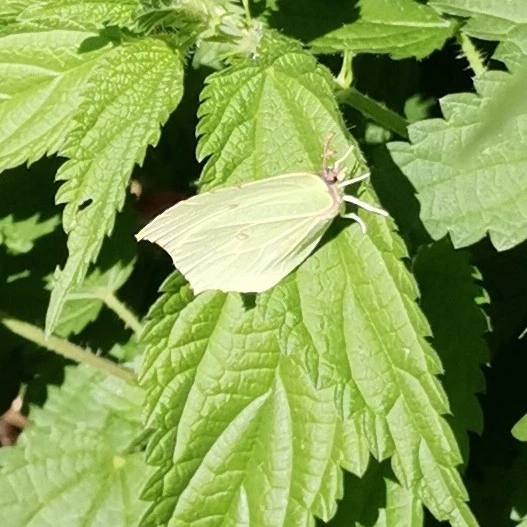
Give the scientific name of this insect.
Gonepteryx rhamni
